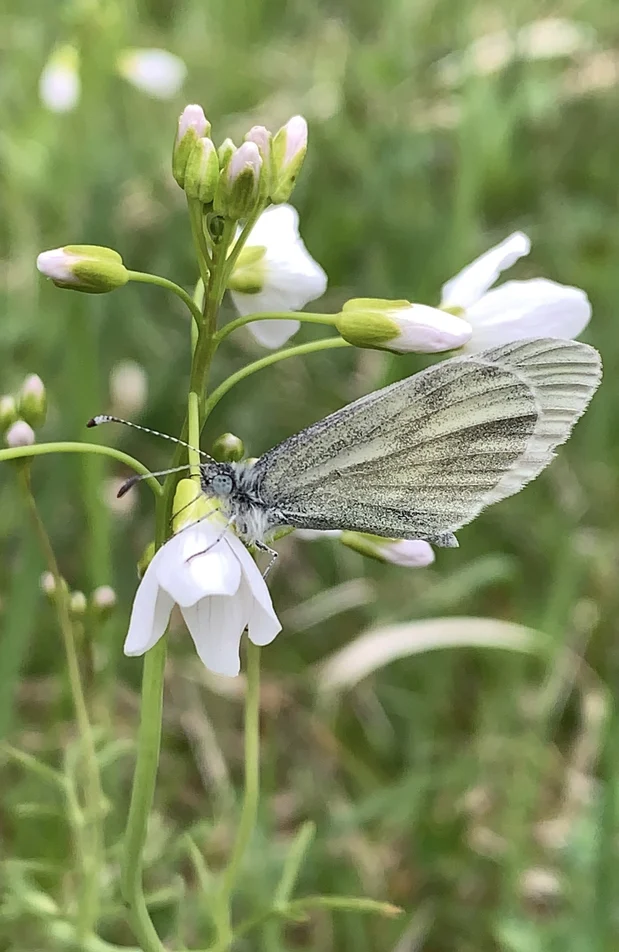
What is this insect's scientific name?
Leptidea sinapis/juvernica
